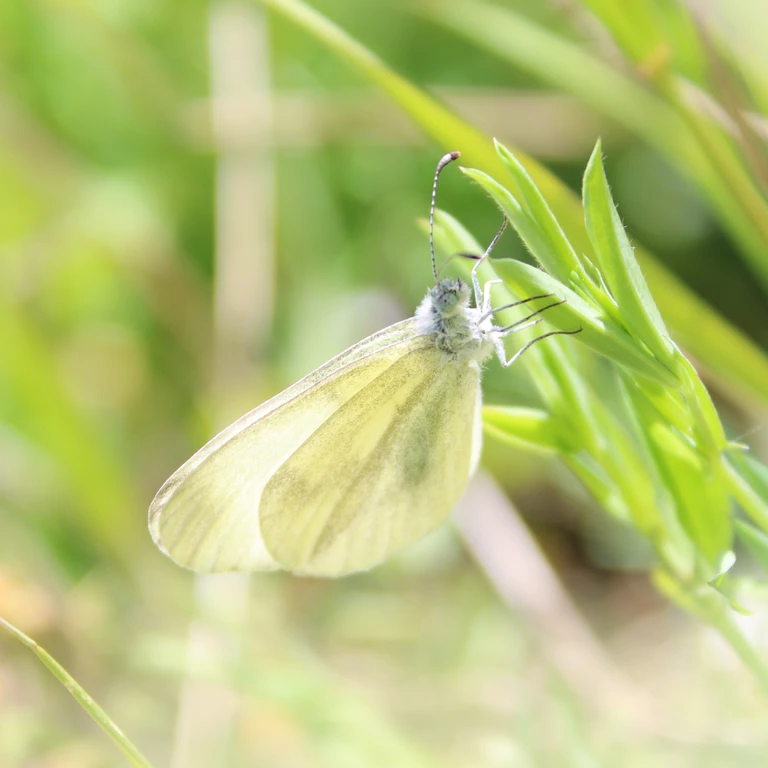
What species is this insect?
Leptidea sinapis/juvernica
